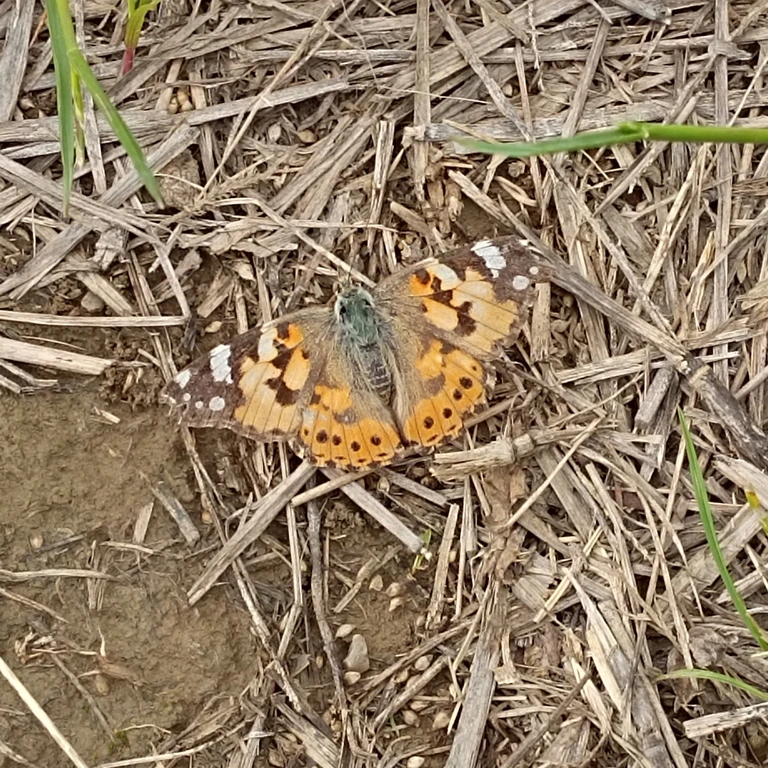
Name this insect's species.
Vanessa cardui
